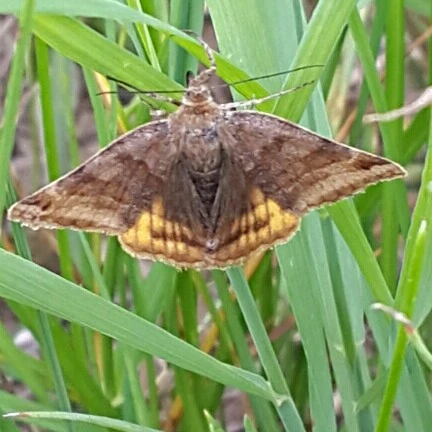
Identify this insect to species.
Euclidia glyphica
